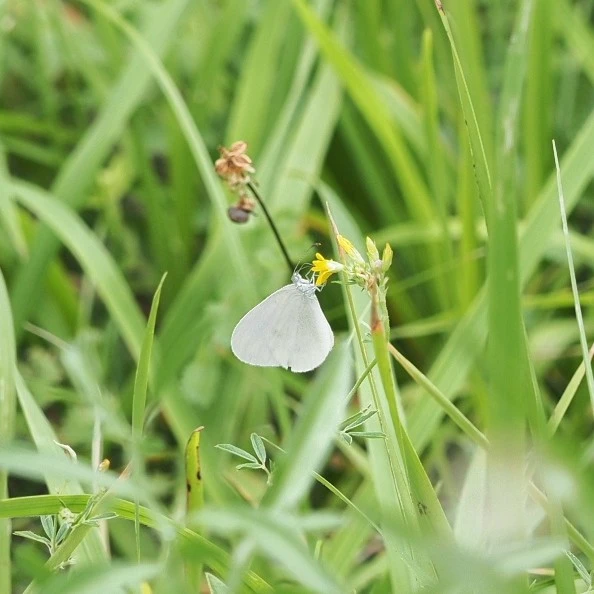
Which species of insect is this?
Leptidea sinapis/juvernica
